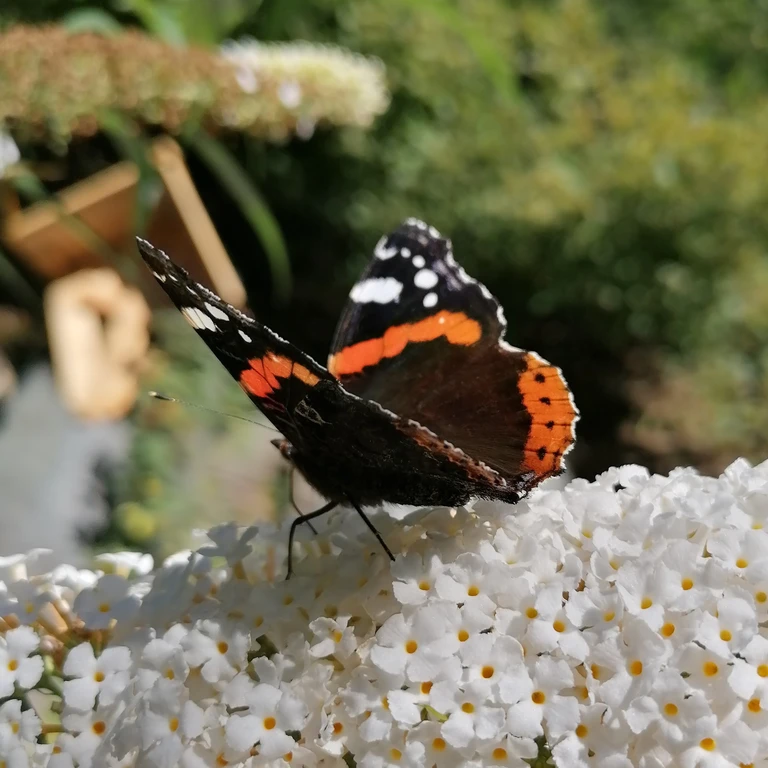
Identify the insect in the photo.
Vanessa atalanta
